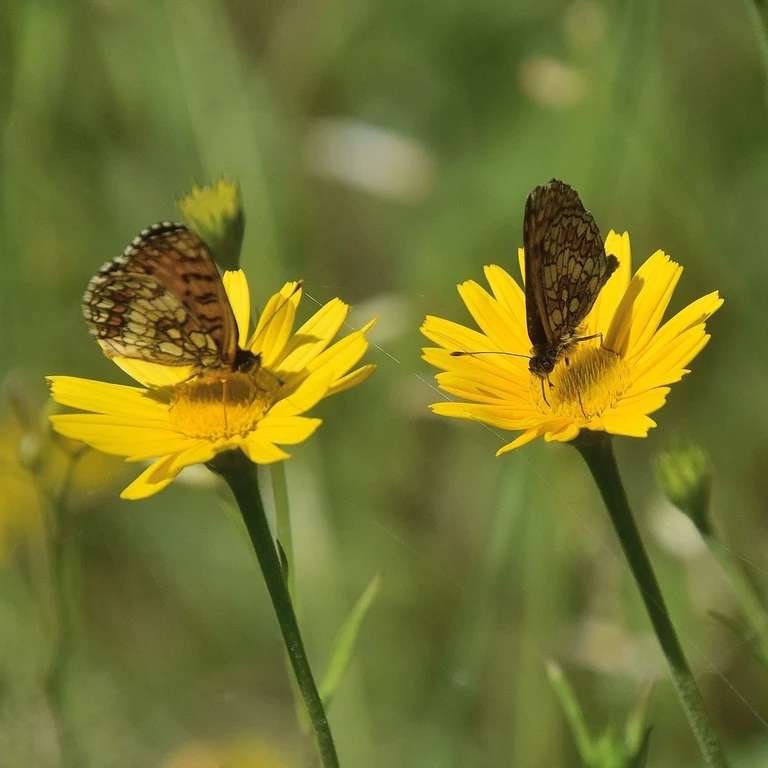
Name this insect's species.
Melitaea athalia
